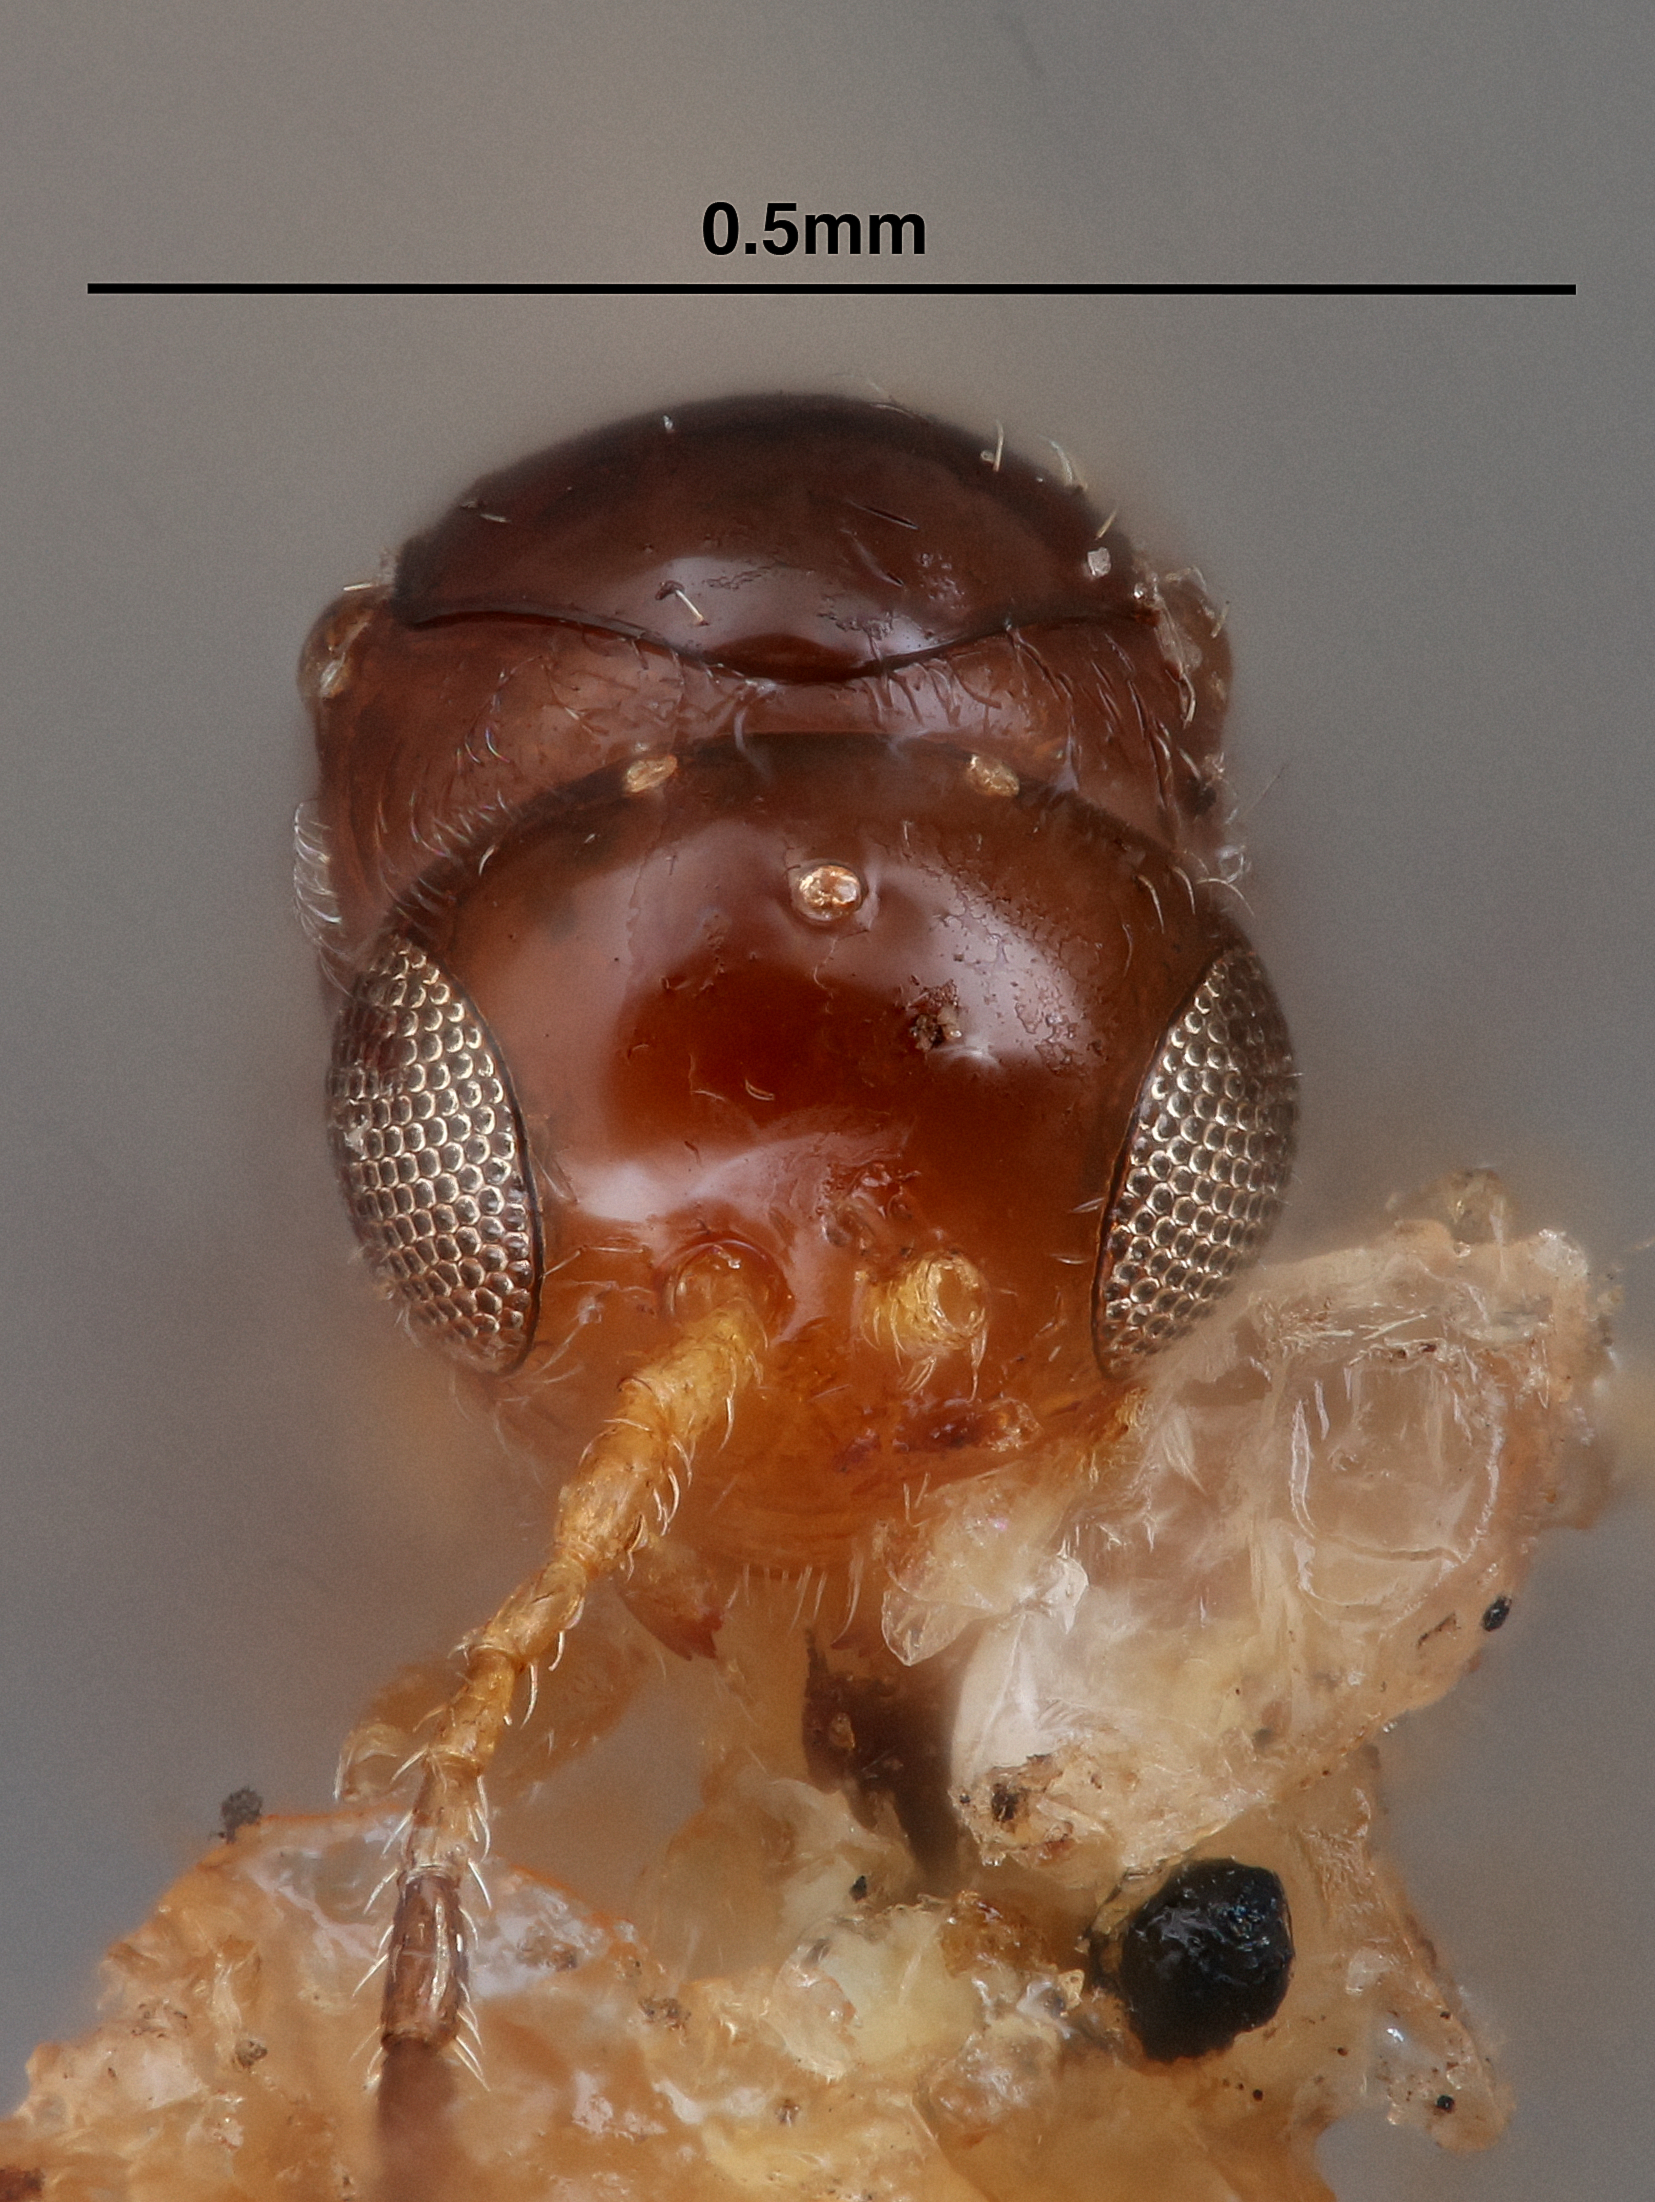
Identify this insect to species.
Allotria megourae
